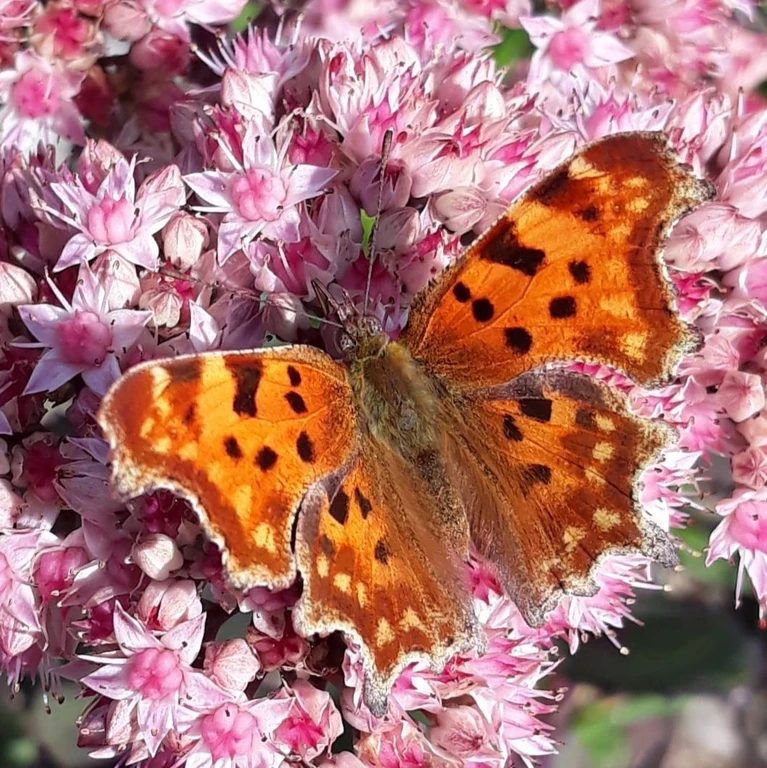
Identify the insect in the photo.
Polygonia c-album
